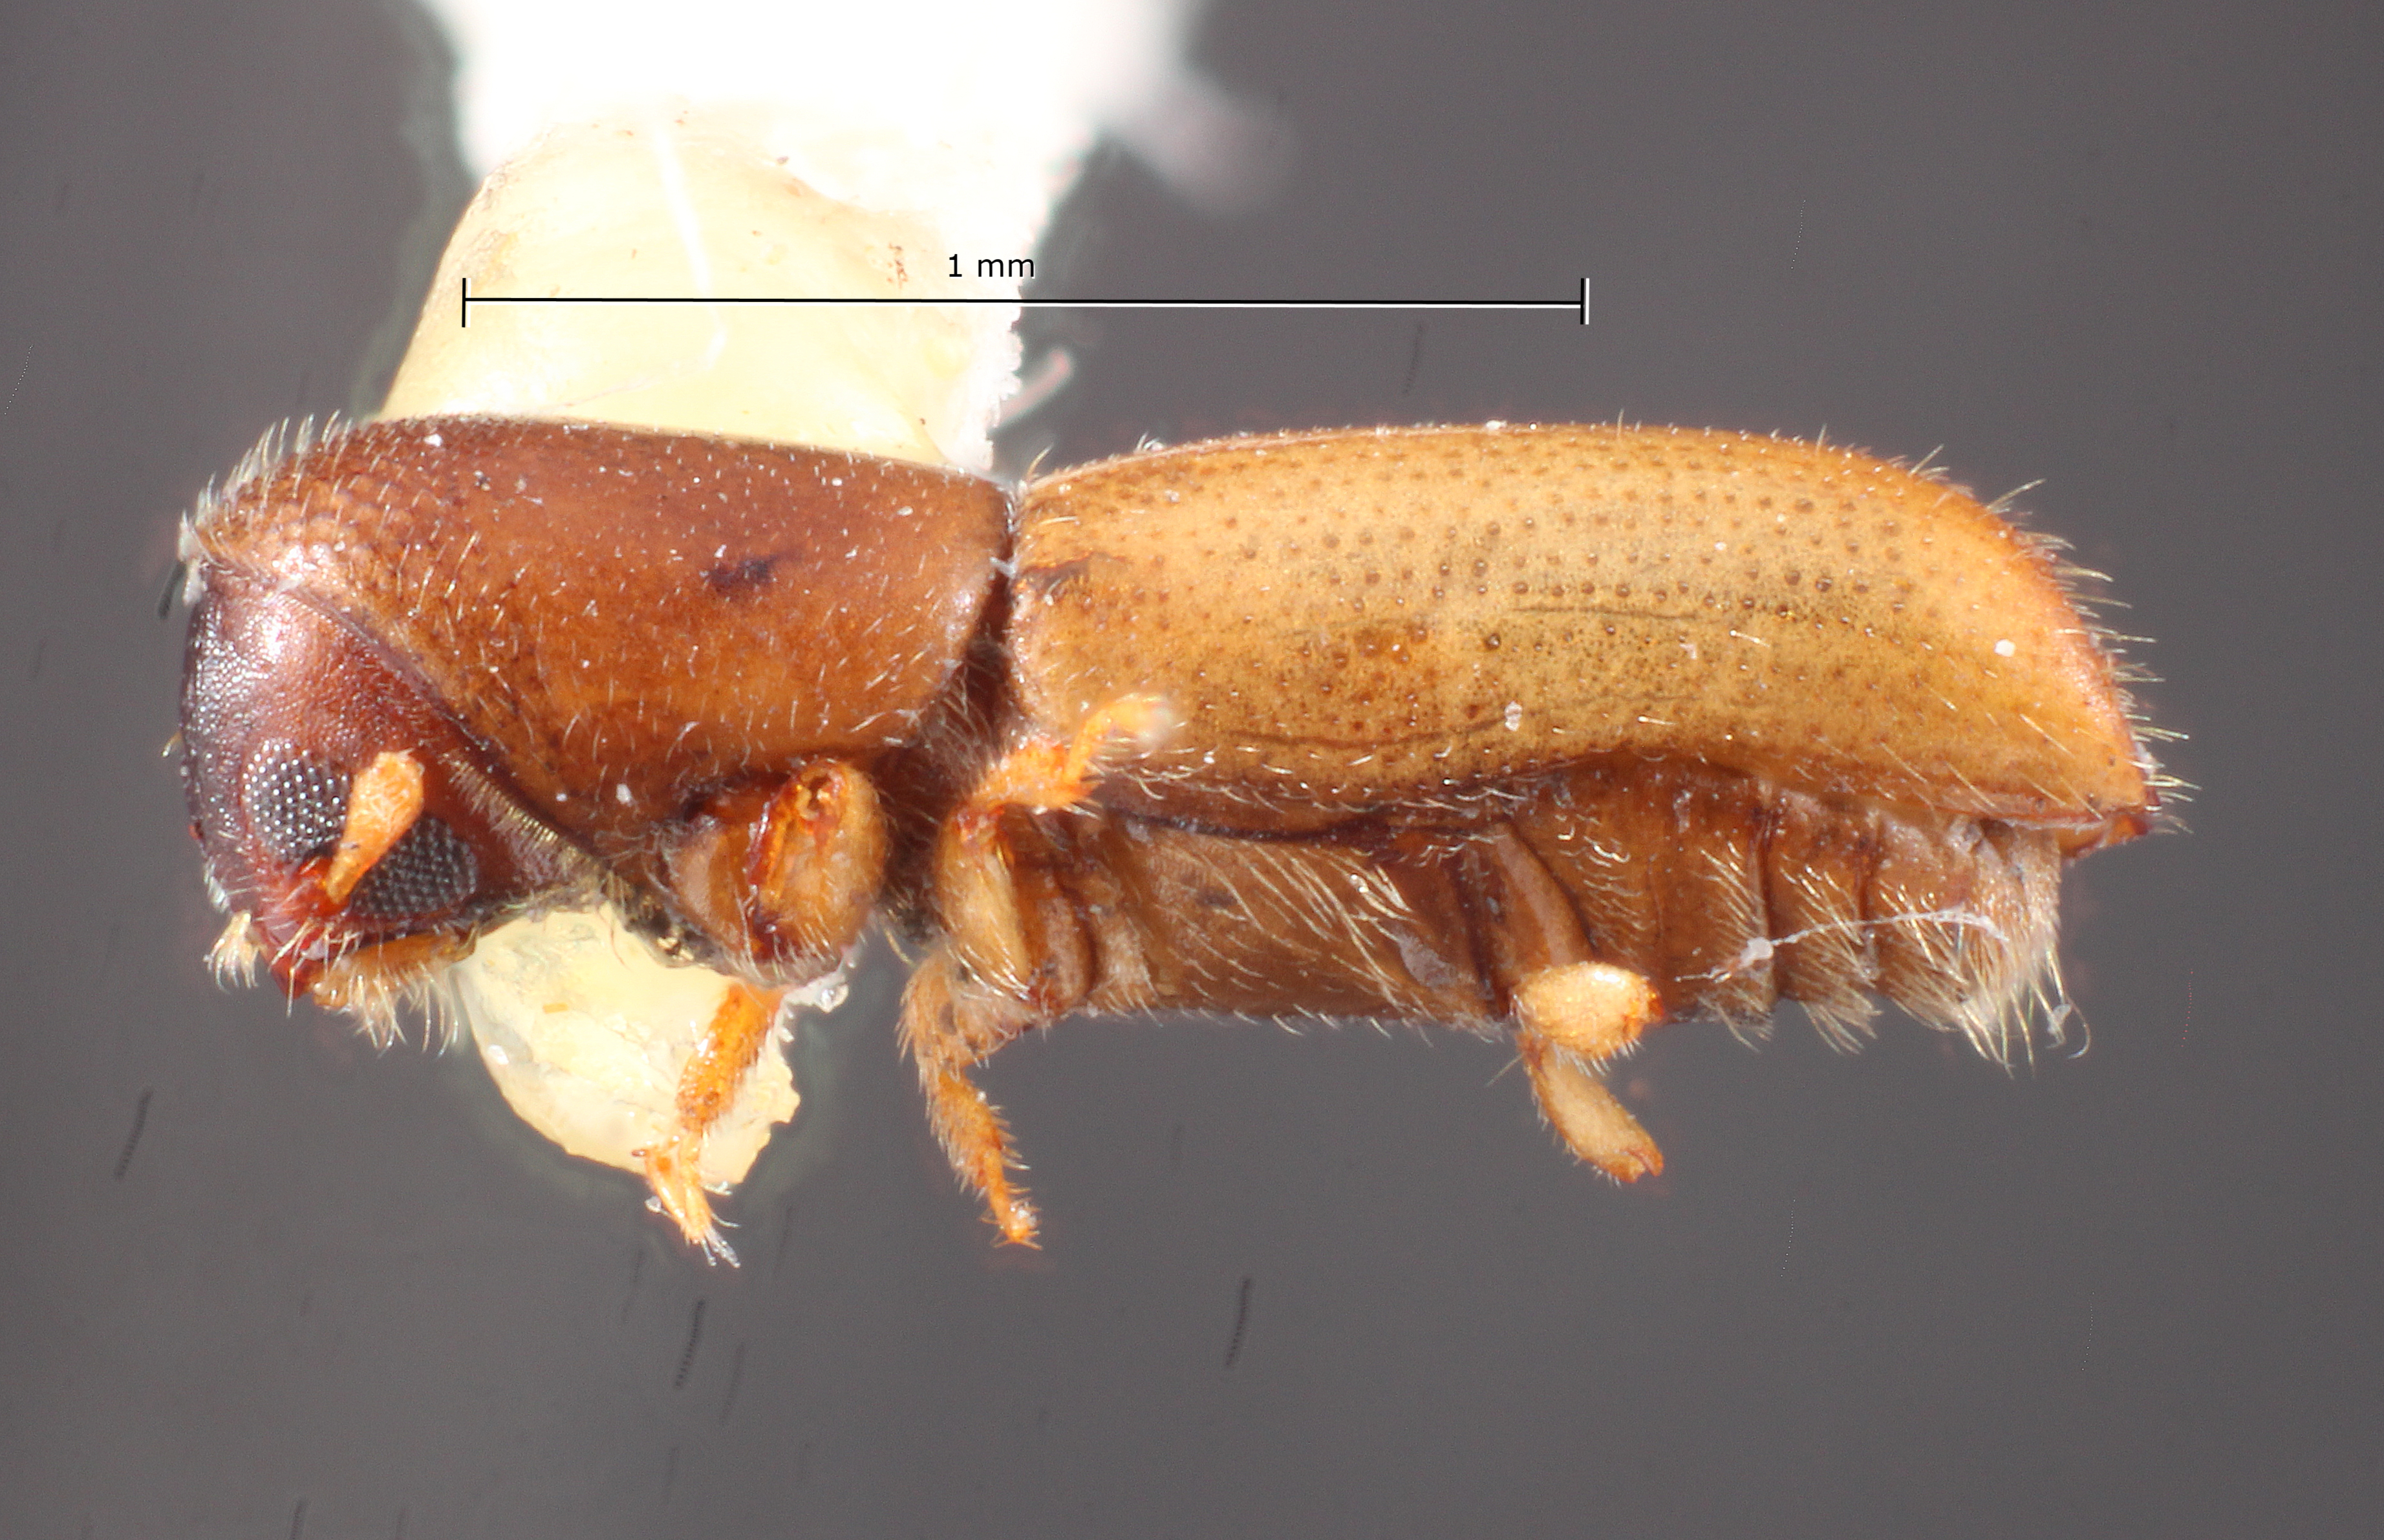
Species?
Monarthrum proprium
